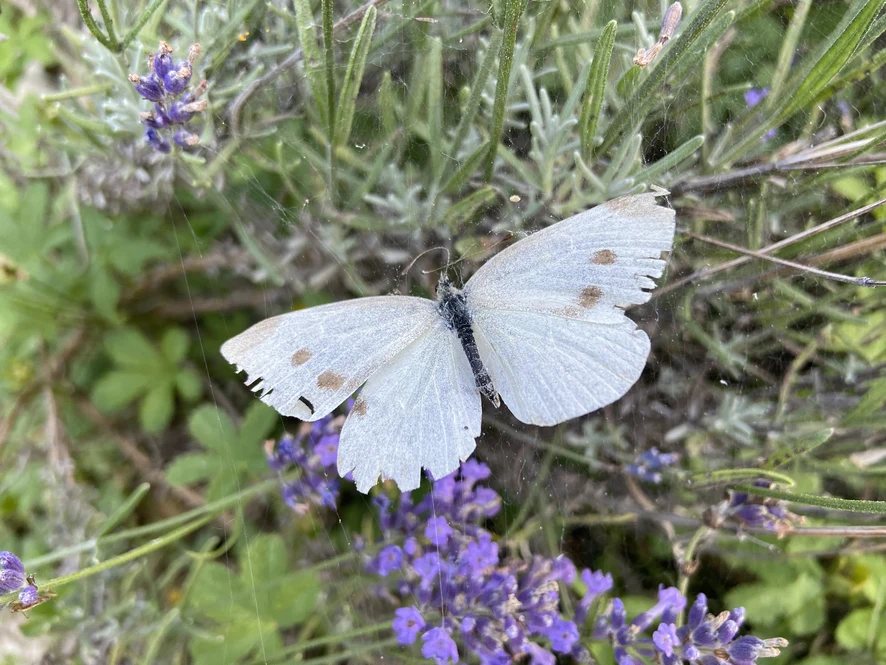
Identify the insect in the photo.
Pieris rapae
